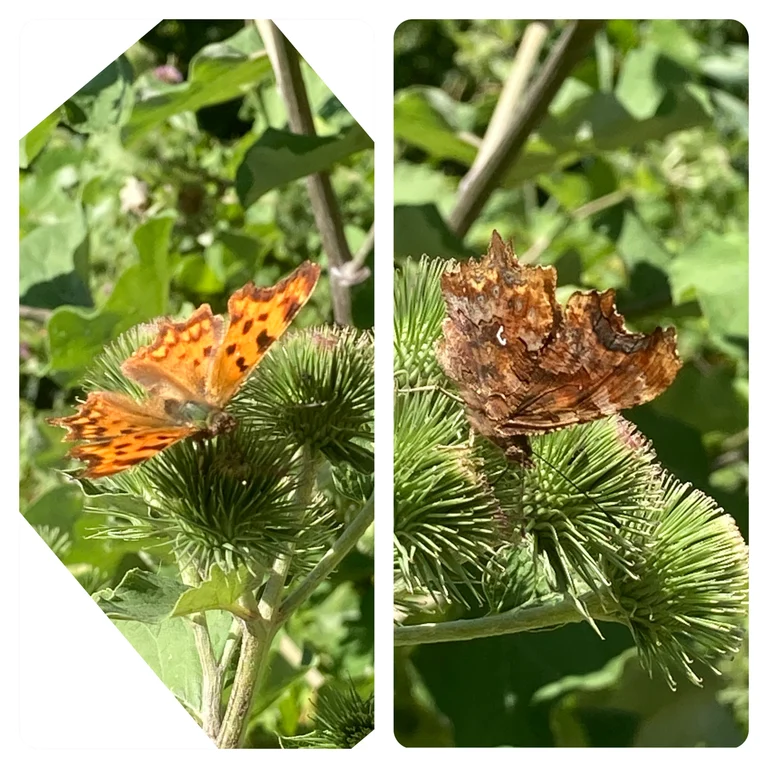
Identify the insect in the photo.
Polygonia c-album
